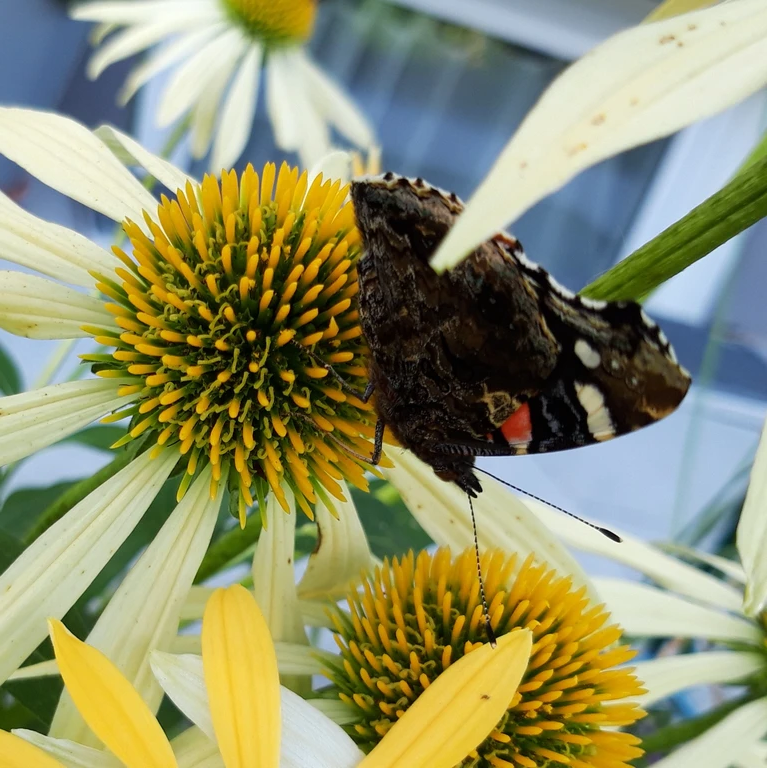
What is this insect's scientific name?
Vanessa atalanta
